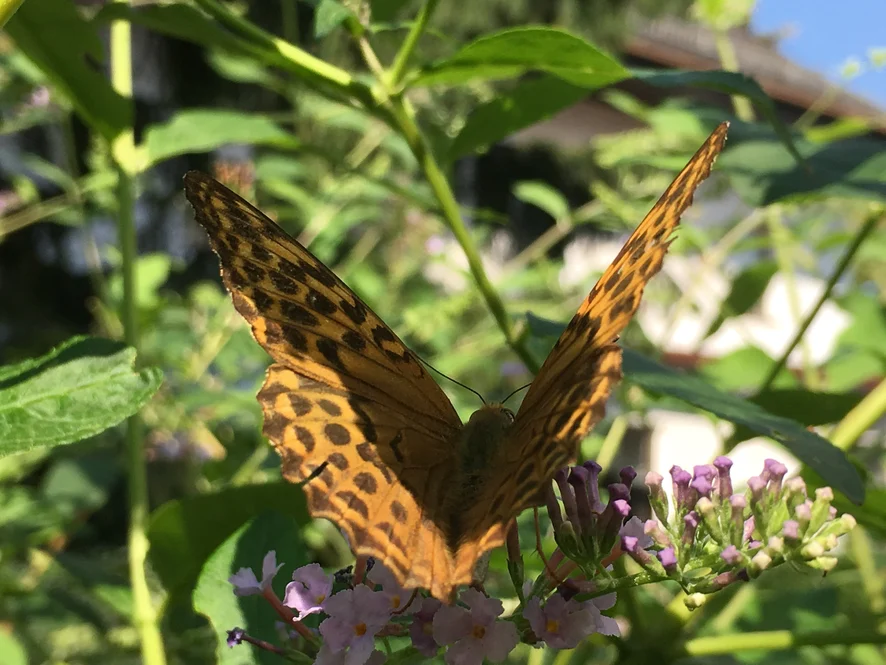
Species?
Argynnis paphia
